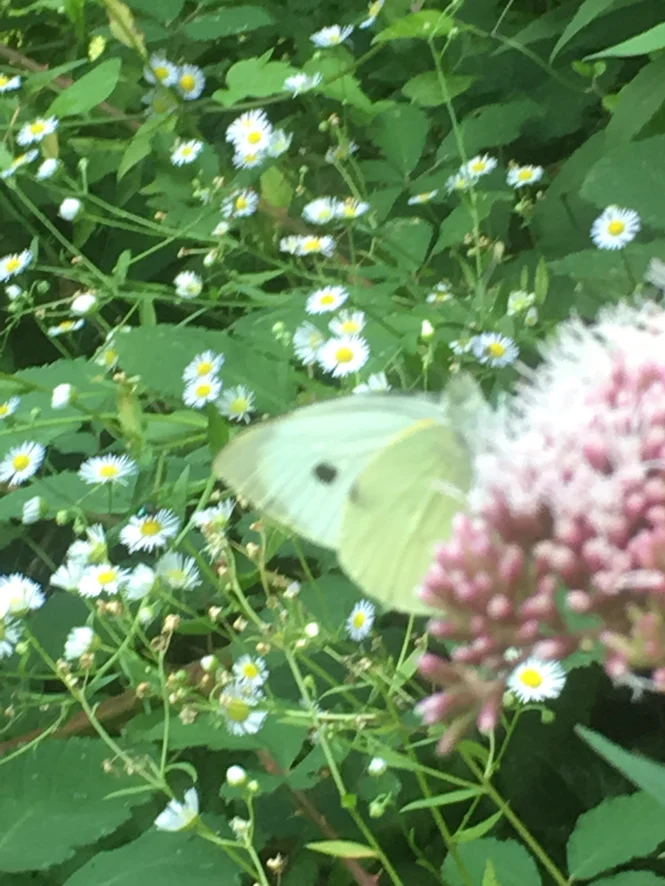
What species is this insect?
Pieris brassicae
